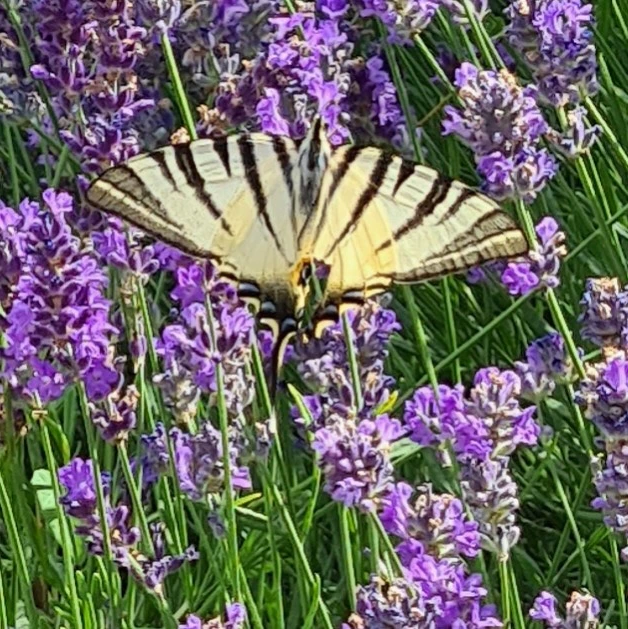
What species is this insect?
Iphiclides podalirius
